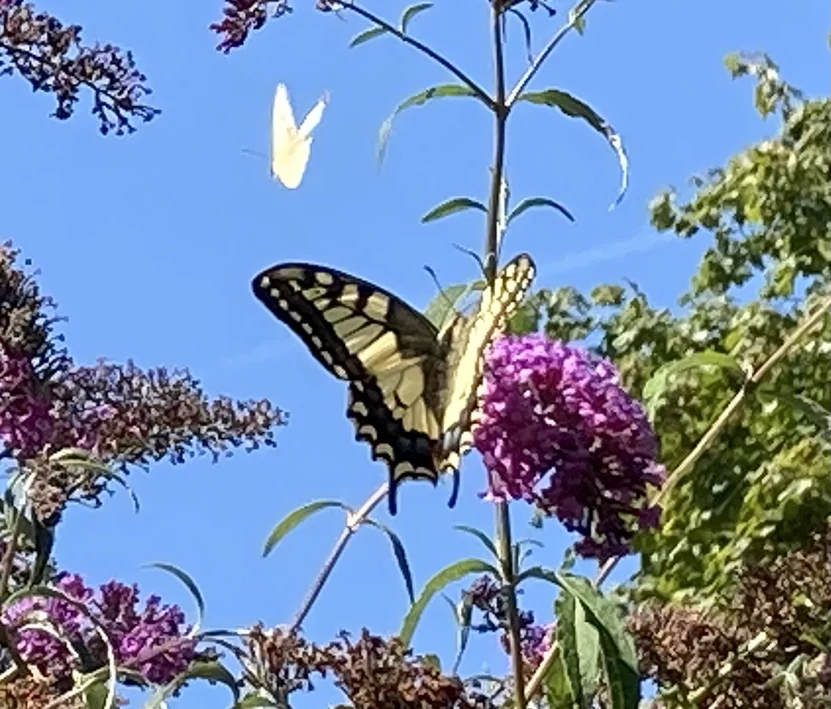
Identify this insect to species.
Papilio machaon
